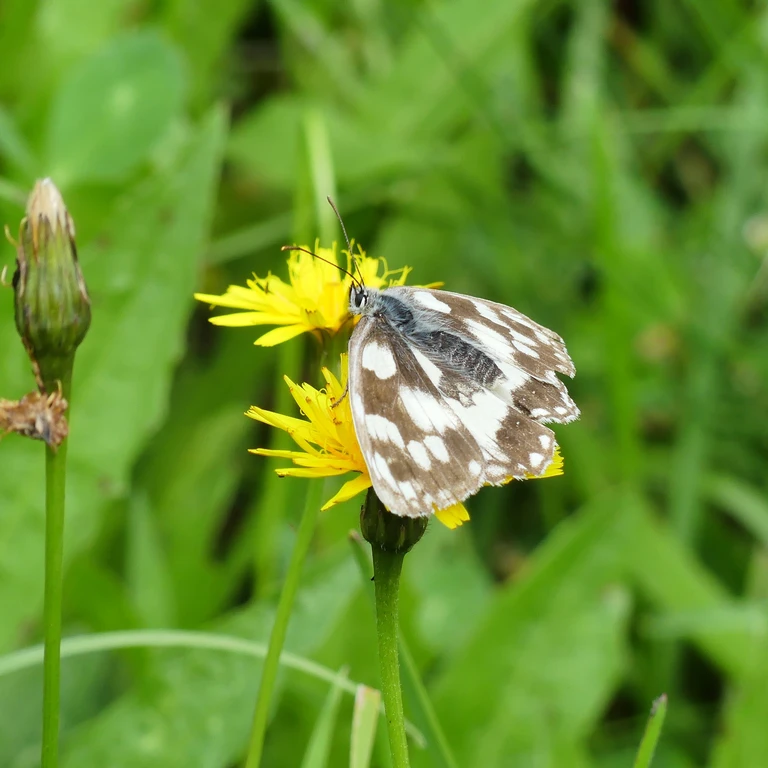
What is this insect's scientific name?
Melanargia galathea
